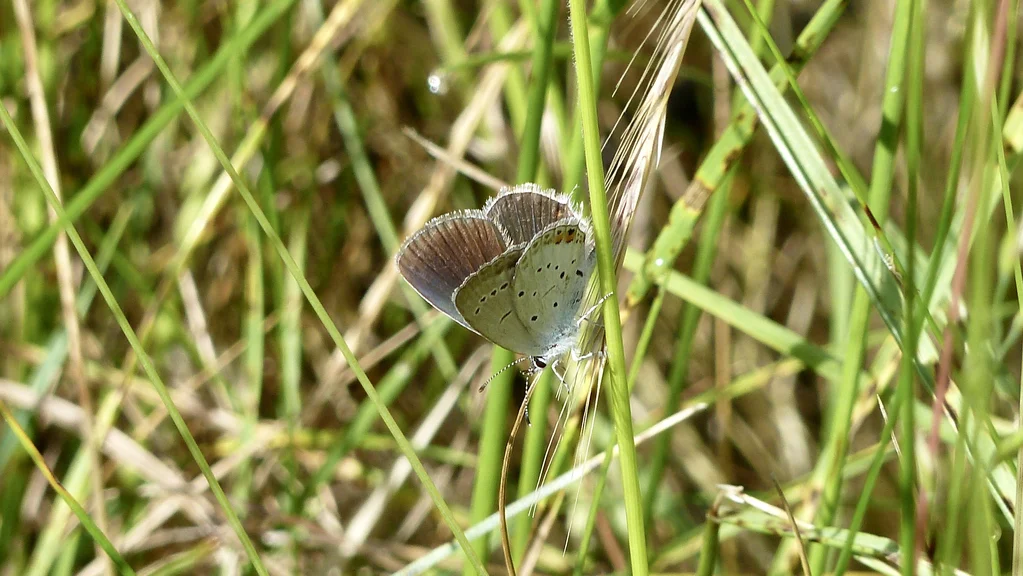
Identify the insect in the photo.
Cupido argiades (also Elkalyce argiades)
